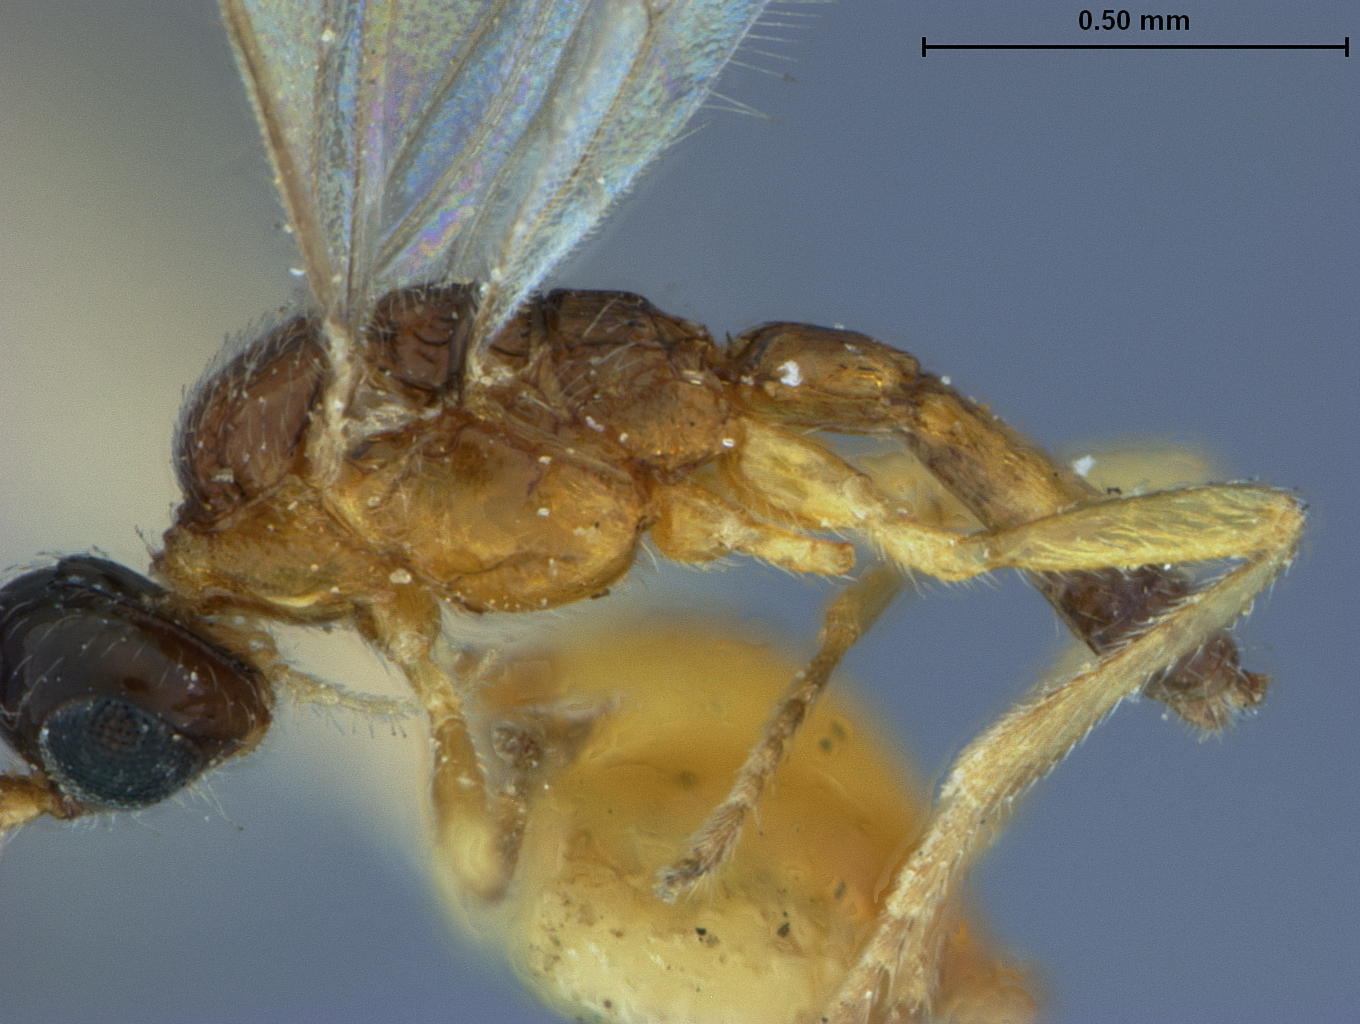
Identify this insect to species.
Rhyssalus similis
